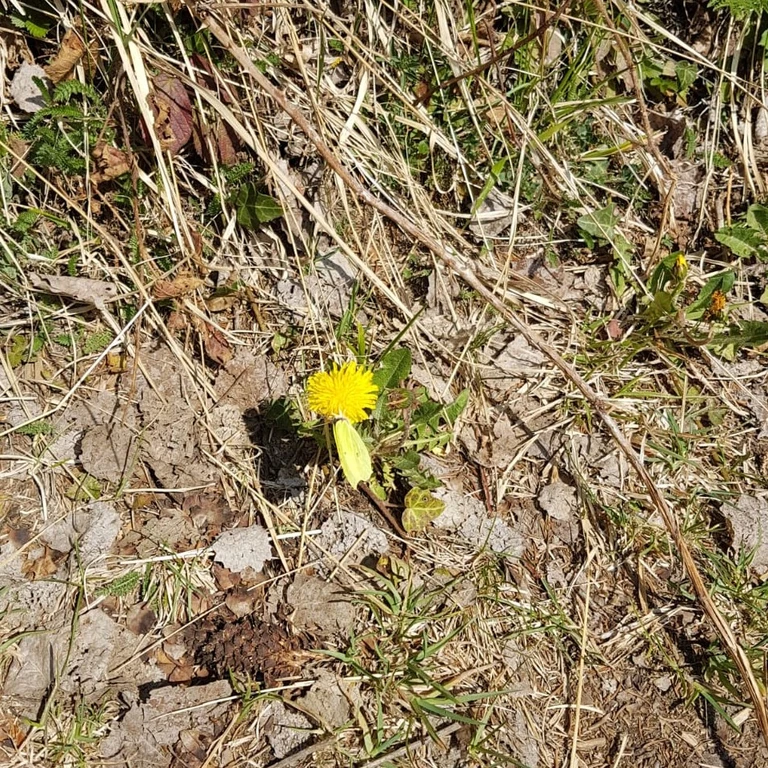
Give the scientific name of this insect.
Gonepteryx rhamni
